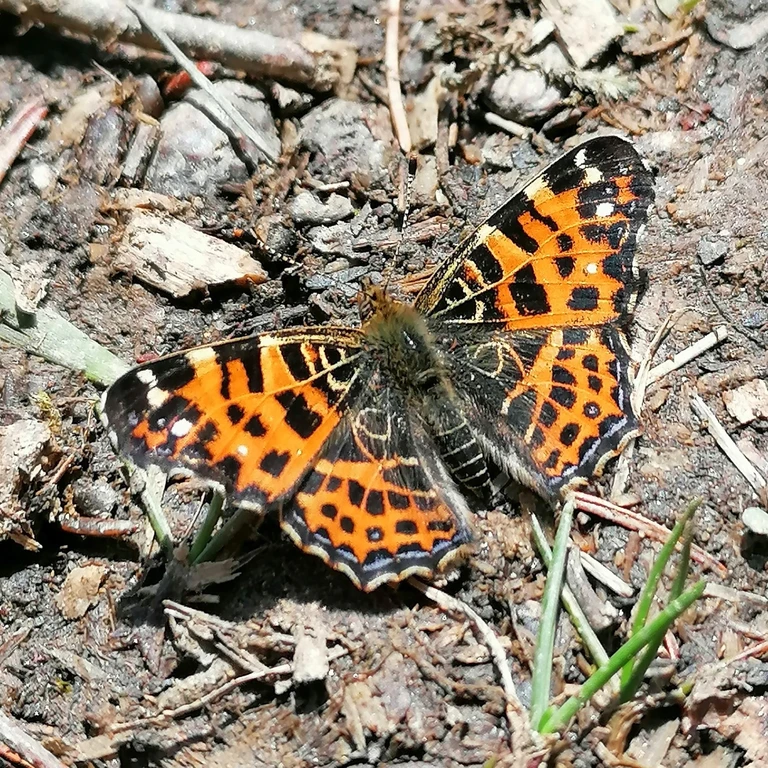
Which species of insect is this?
Araschnia levana
